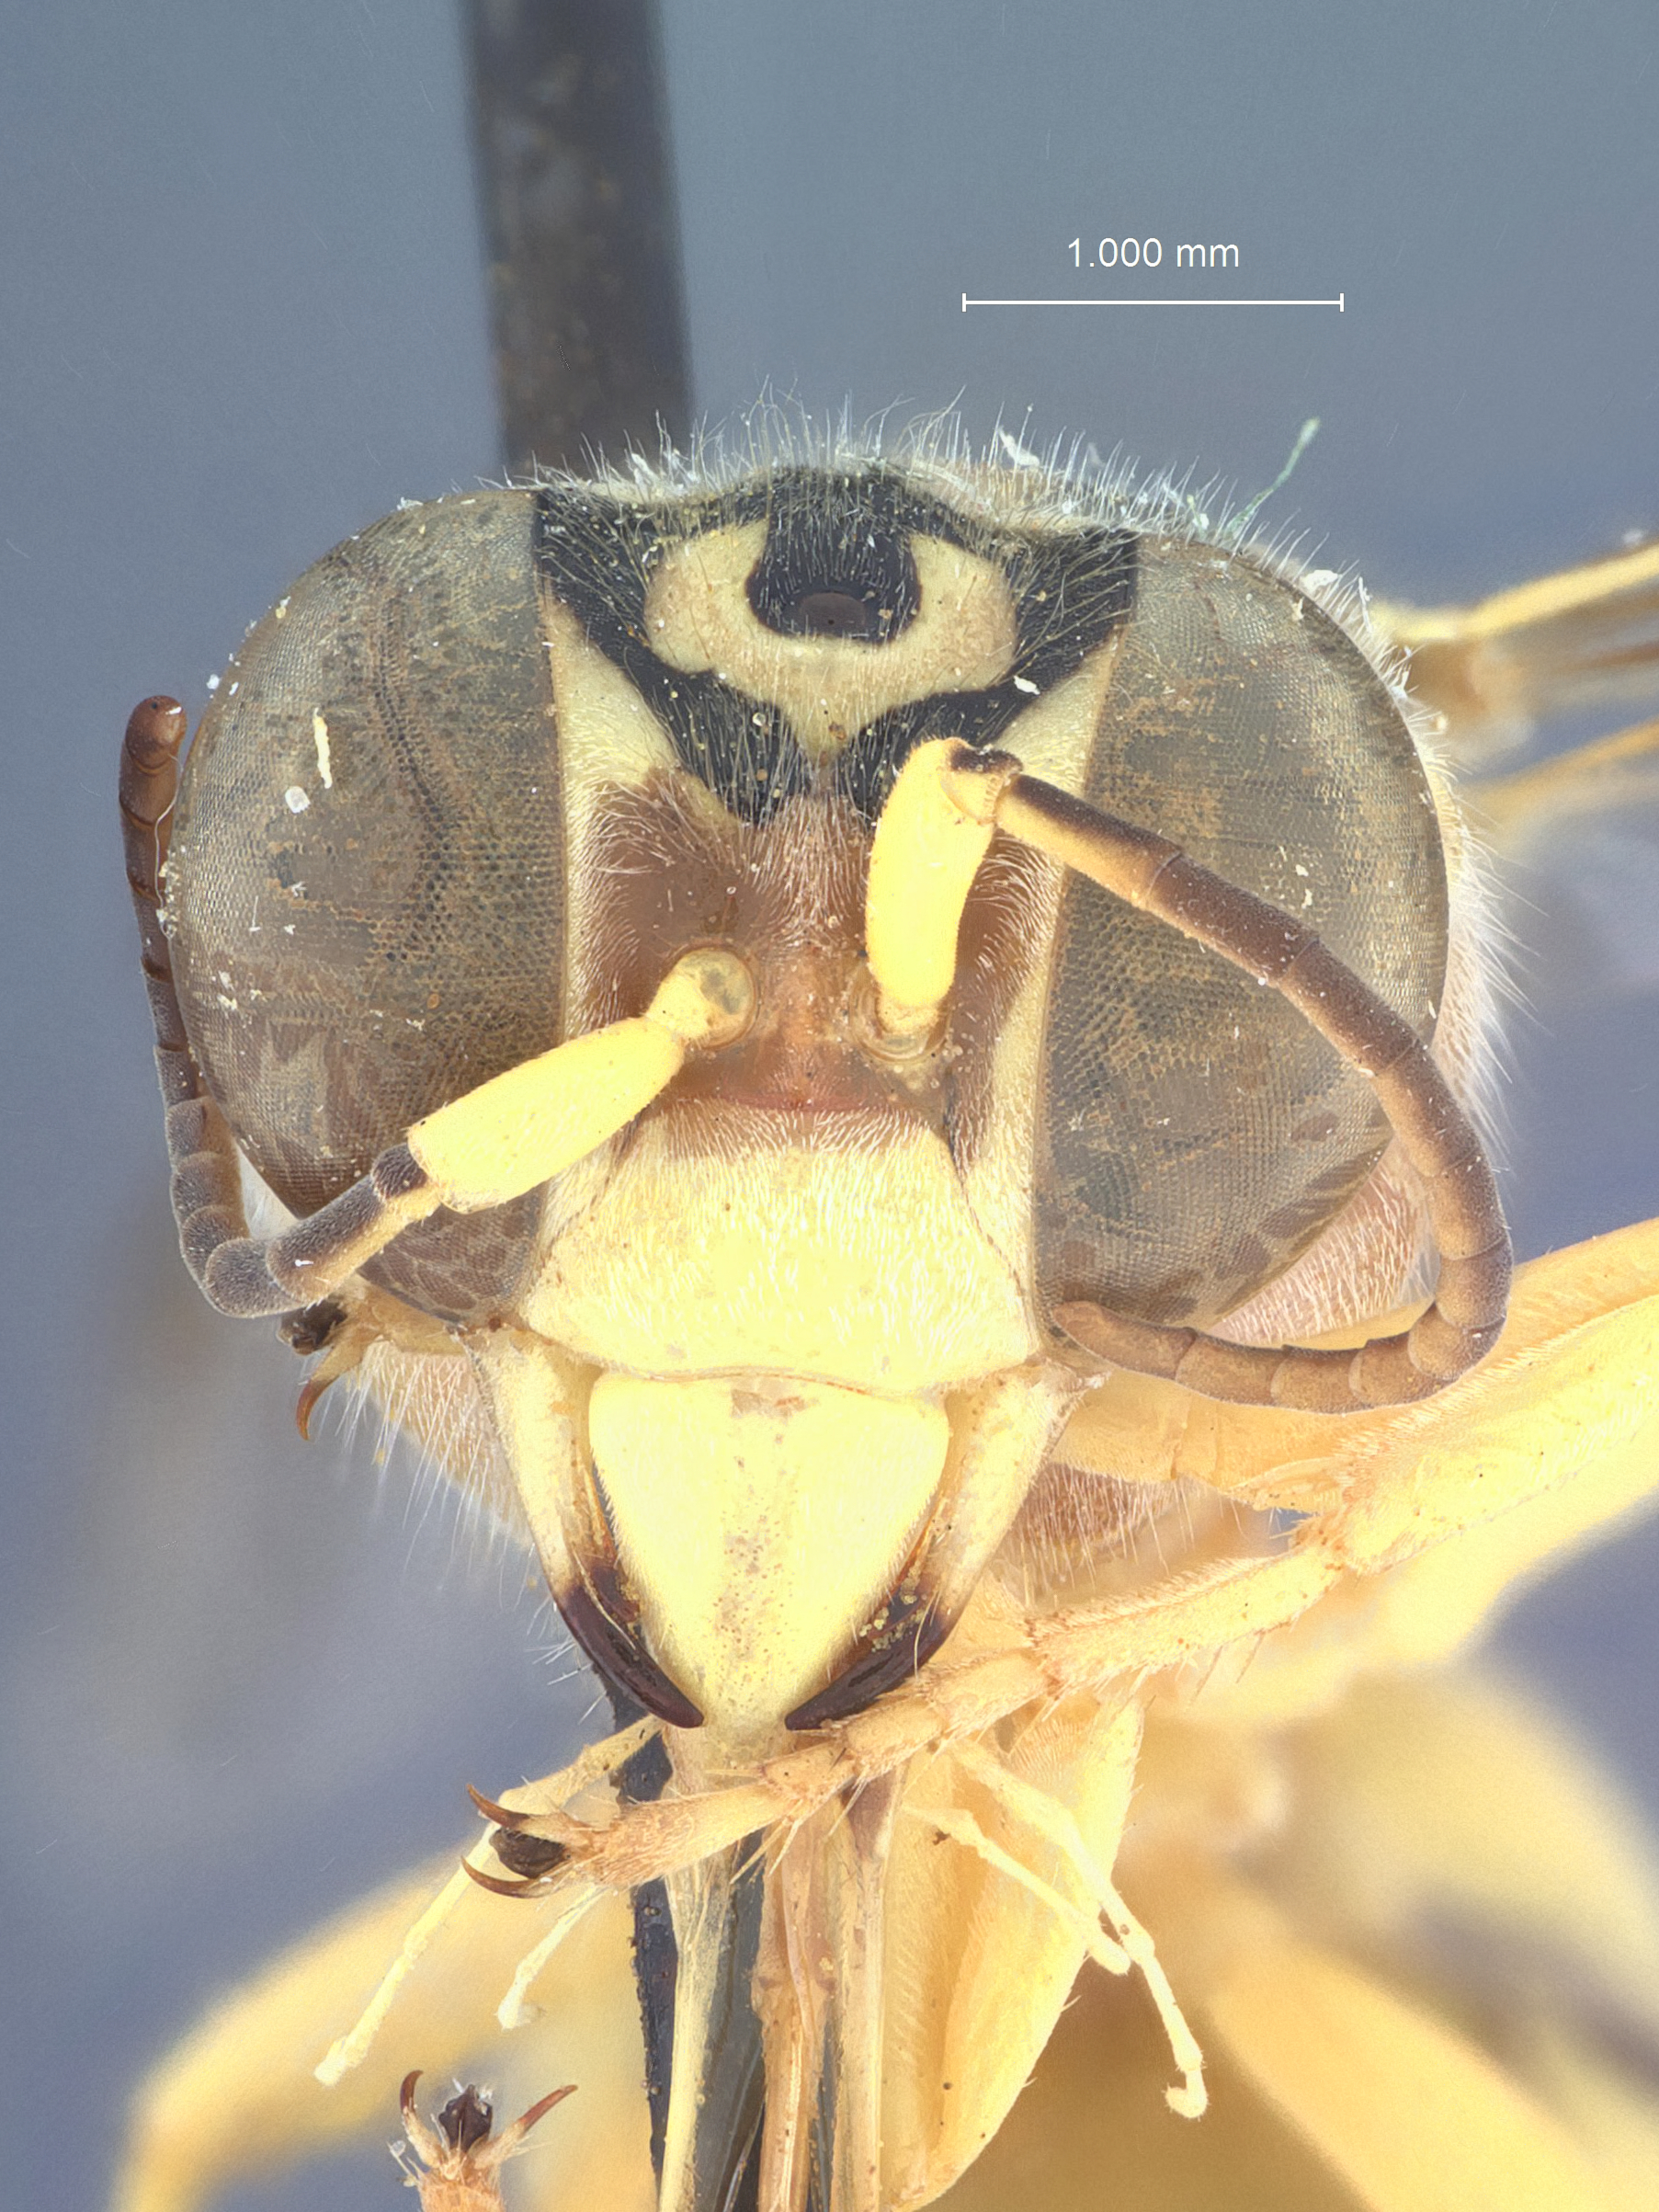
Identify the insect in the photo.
Microstictia flavida
